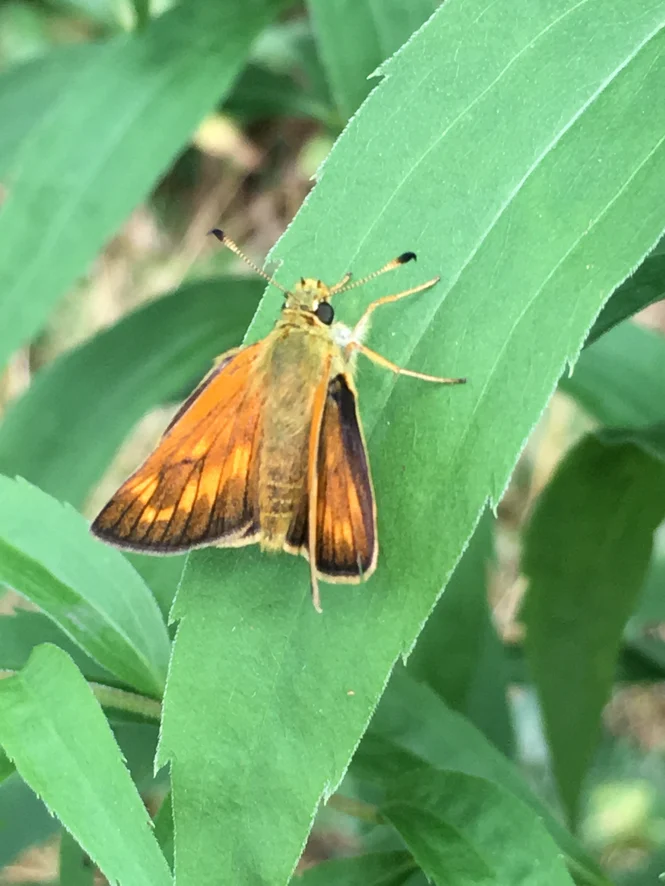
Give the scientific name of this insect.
Ochlodes sylvanus (also Ochlodes venata)
